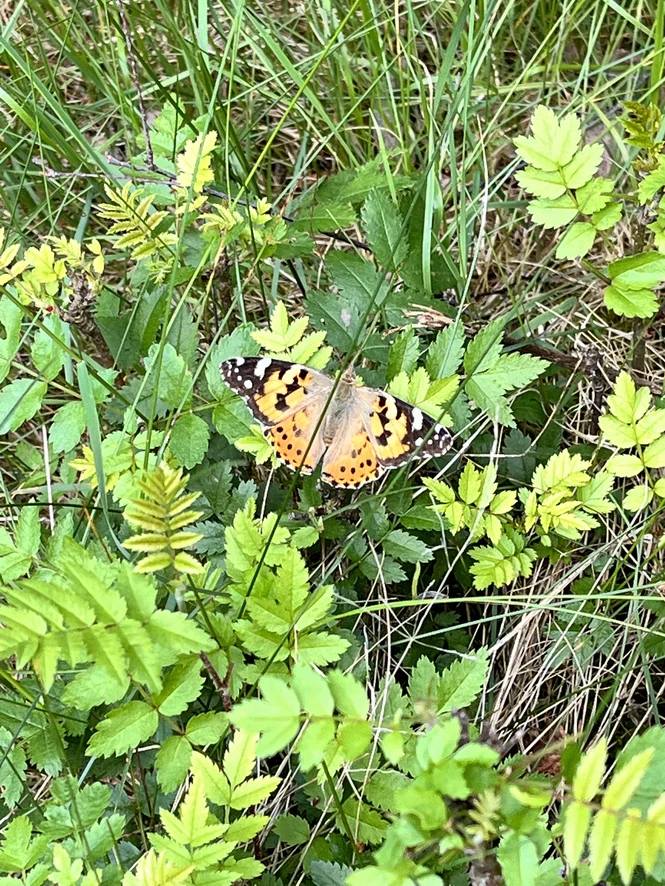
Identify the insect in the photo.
Vanessa cardui
